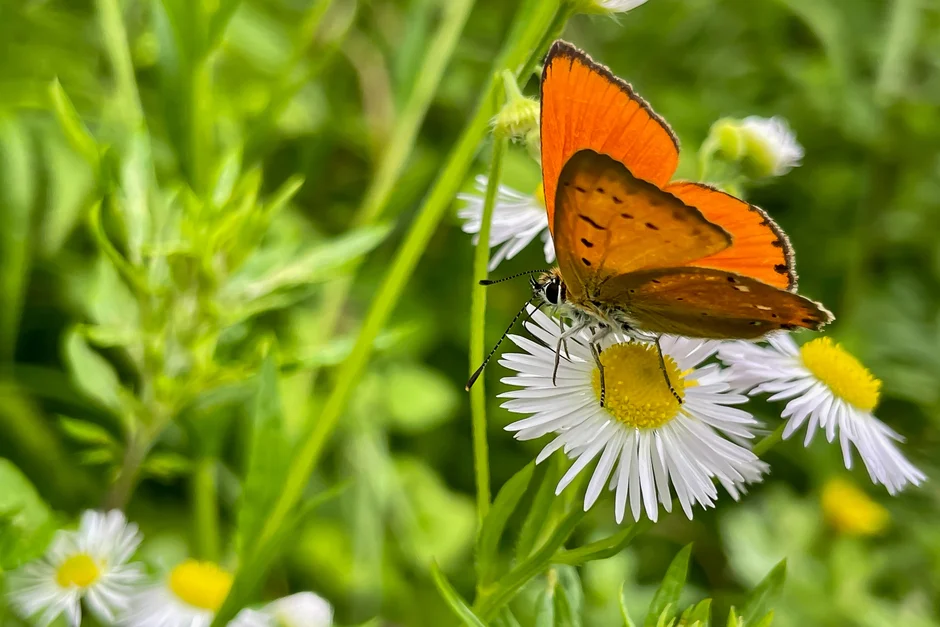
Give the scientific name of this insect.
Lycaena virgaureae
